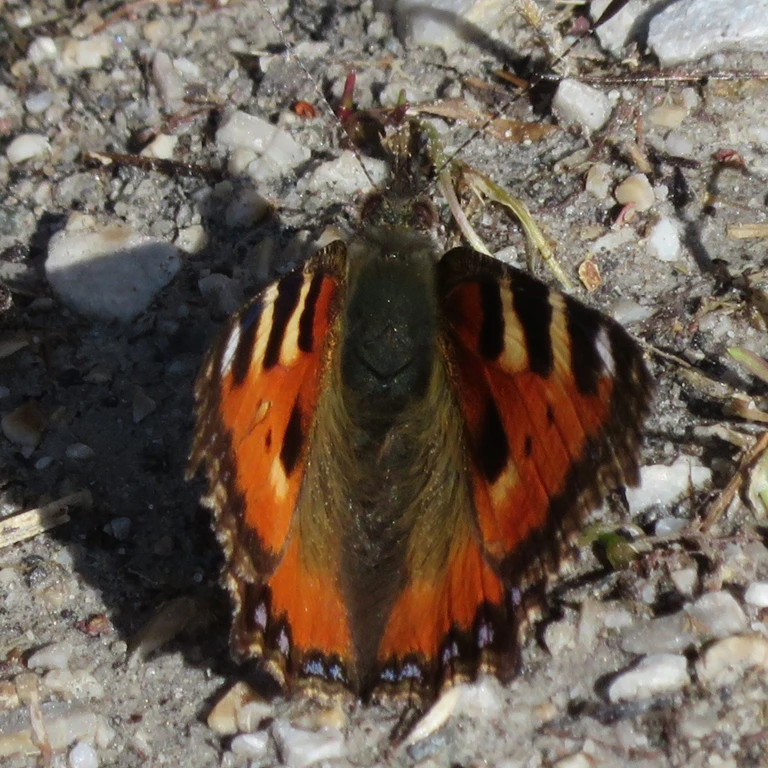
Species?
Aglais urticae
